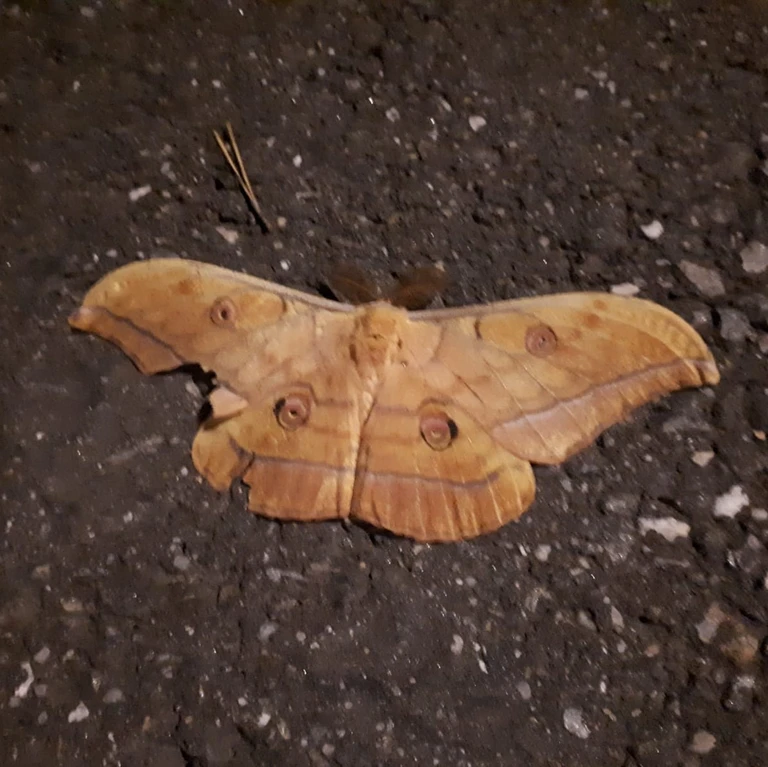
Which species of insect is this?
Antheraea yamamai
